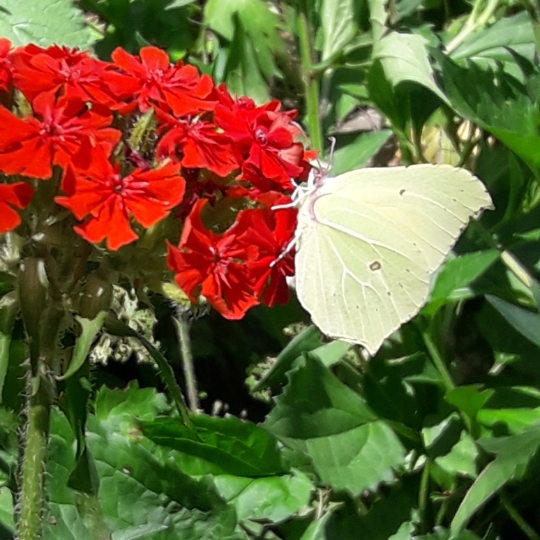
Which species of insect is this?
Gonepteryx rhamni
